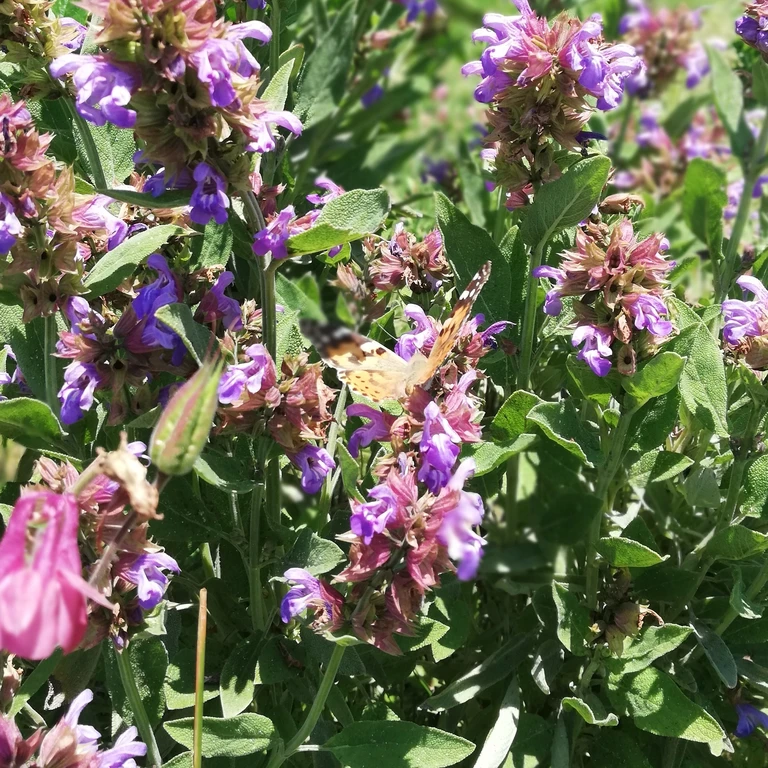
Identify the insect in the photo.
Vanessa cardui
